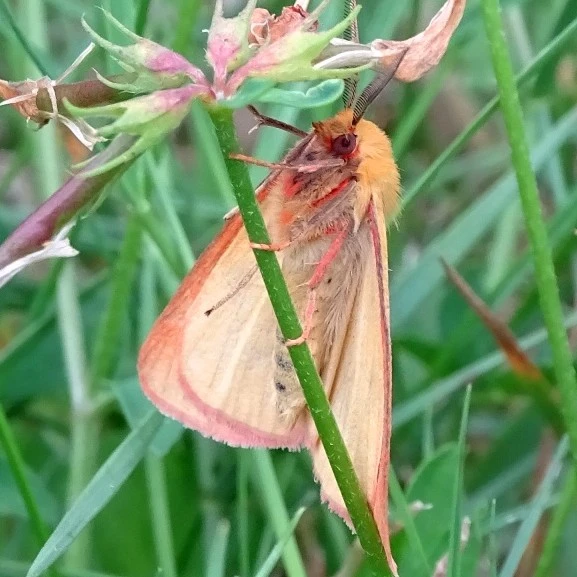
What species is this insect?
Diacrisia sannio
